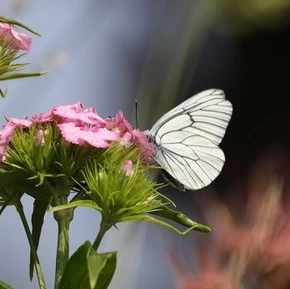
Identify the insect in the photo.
Aporia crataegi
